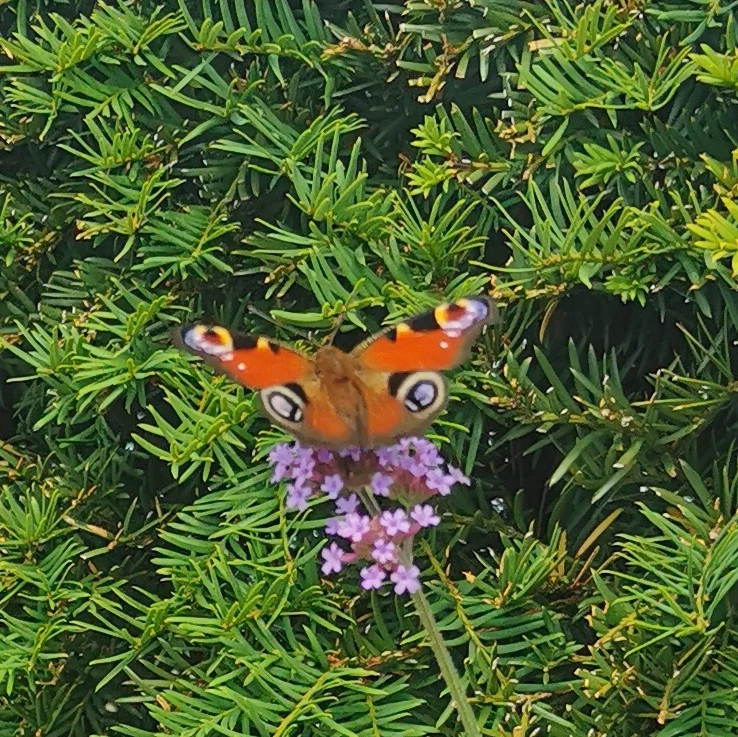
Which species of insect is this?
Aglais io
